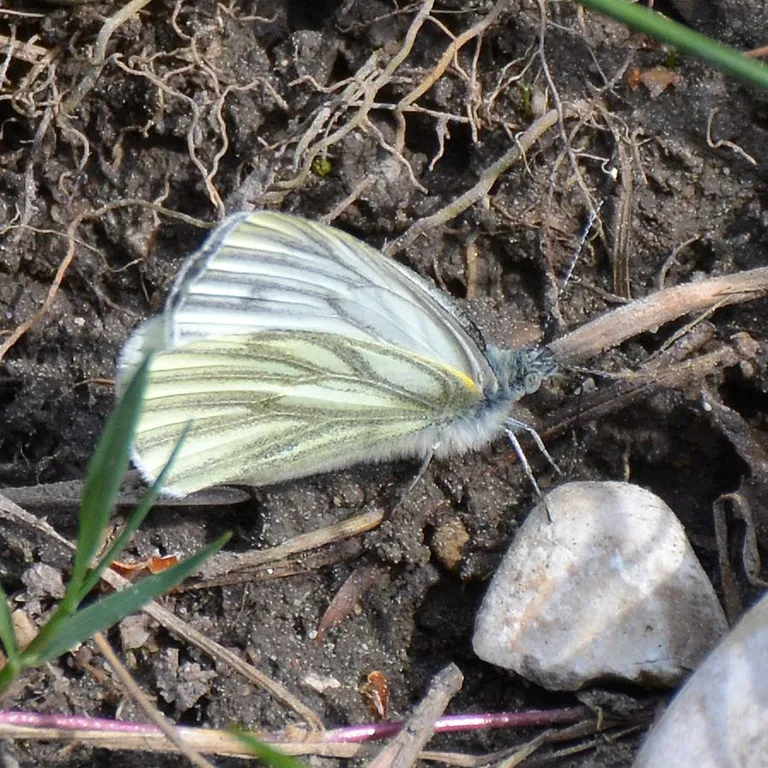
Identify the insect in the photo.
Pieris napi
